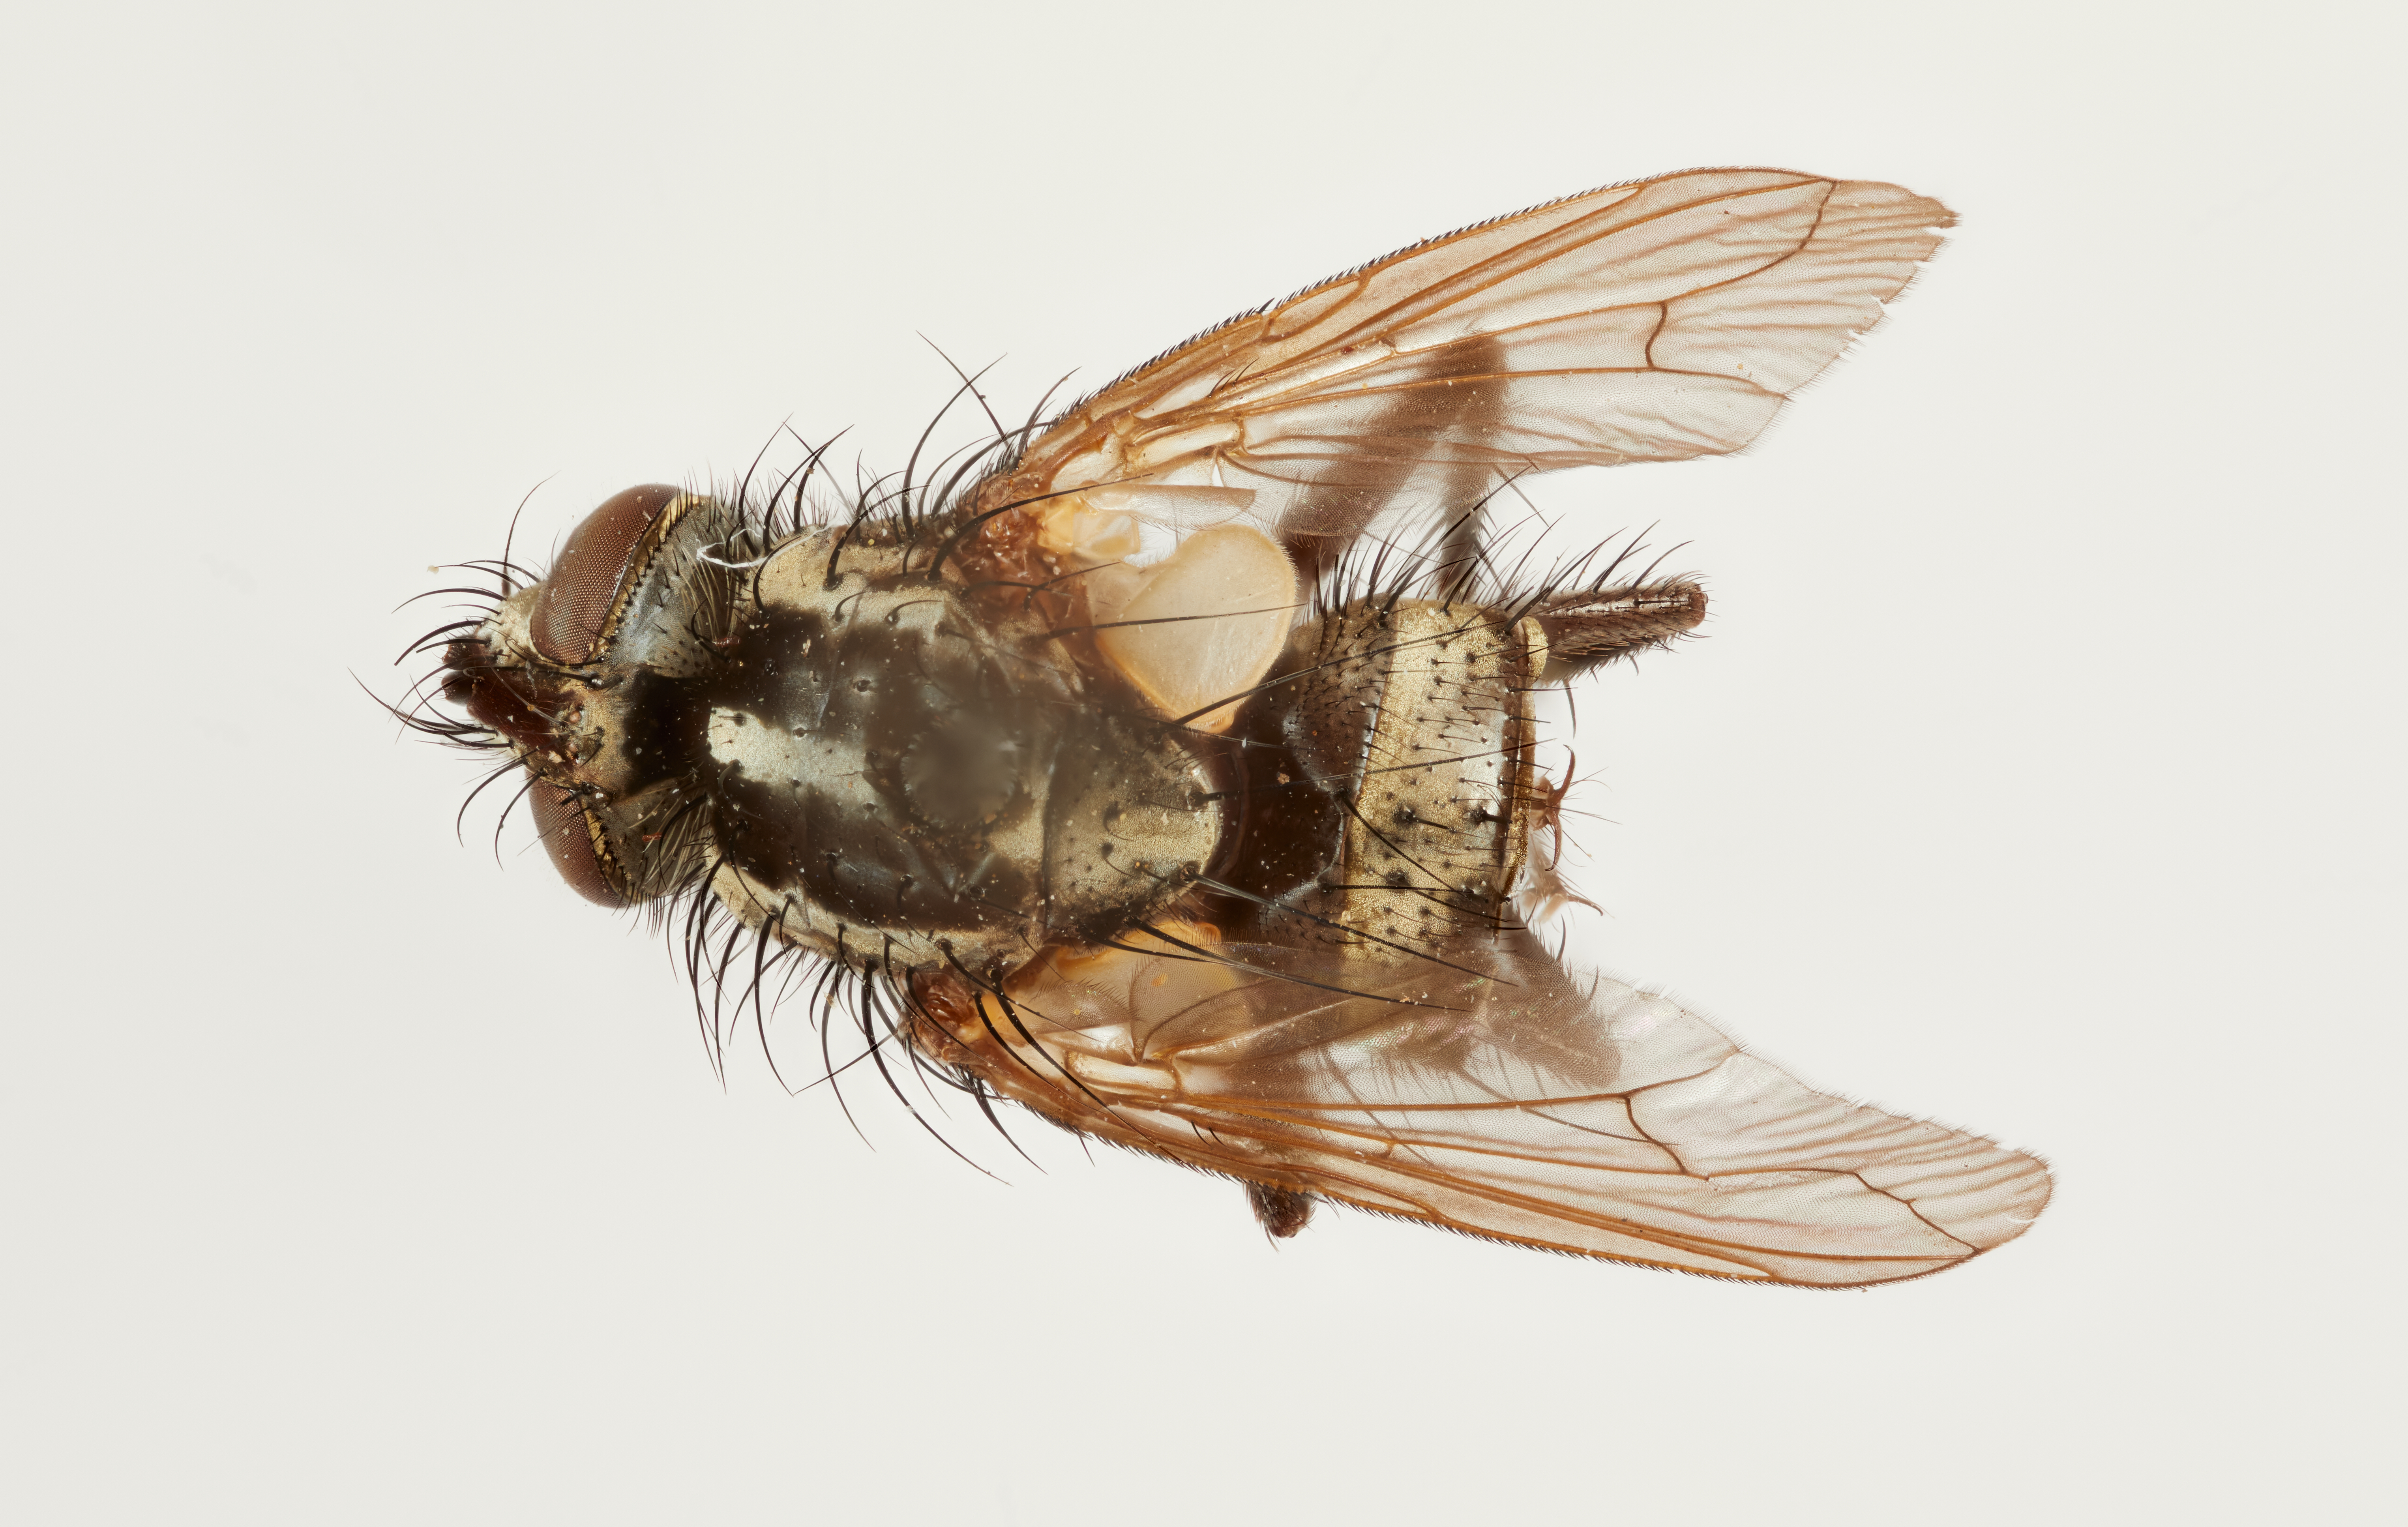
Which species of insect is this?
Sphalloglandulus unicus
